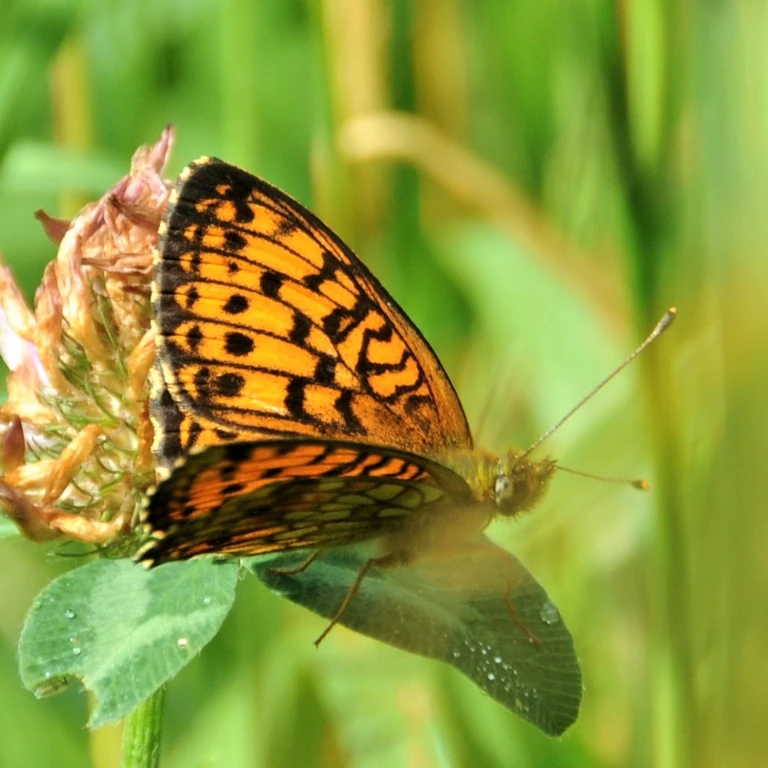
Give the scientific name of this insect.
Brenthis ino
